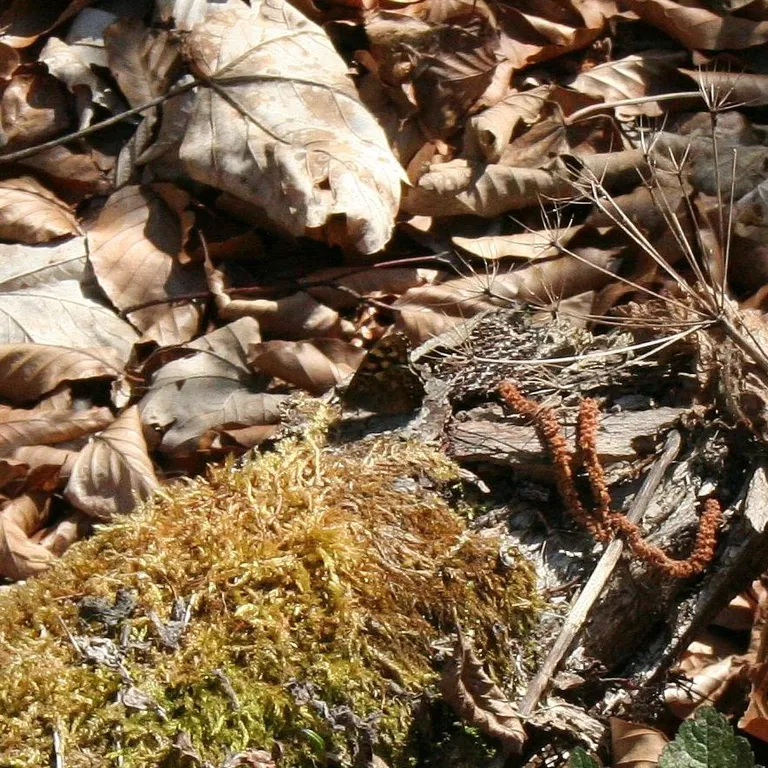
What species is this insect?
Pararge aegeria
